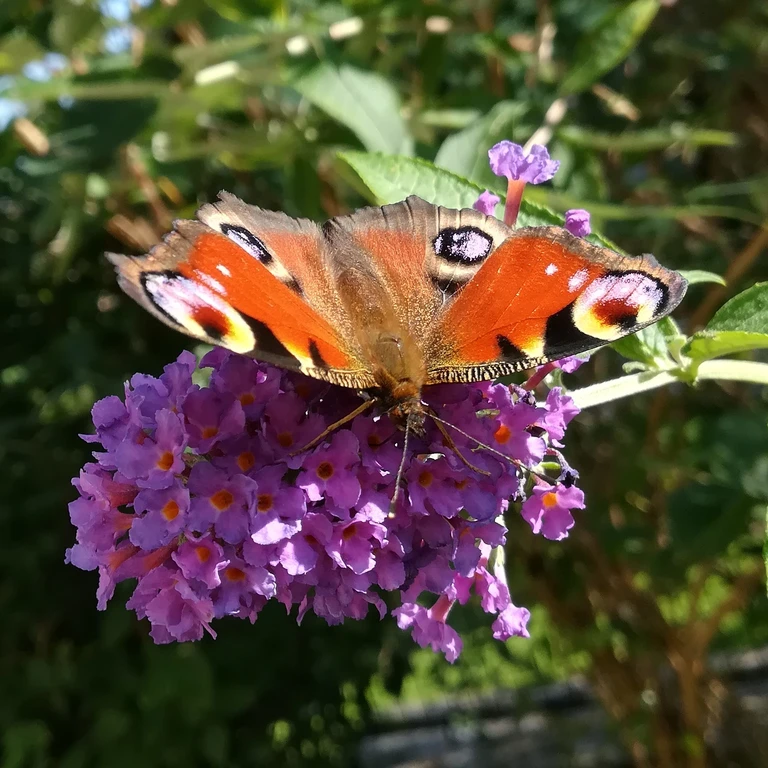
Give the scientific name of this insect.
Aglais io
